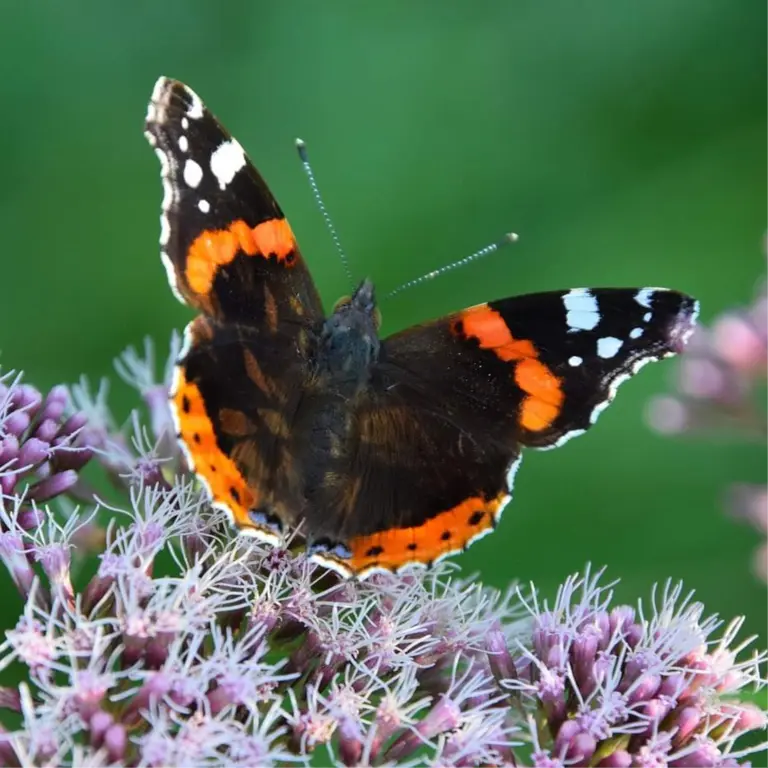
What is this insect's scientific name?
Vanessa atalanta
